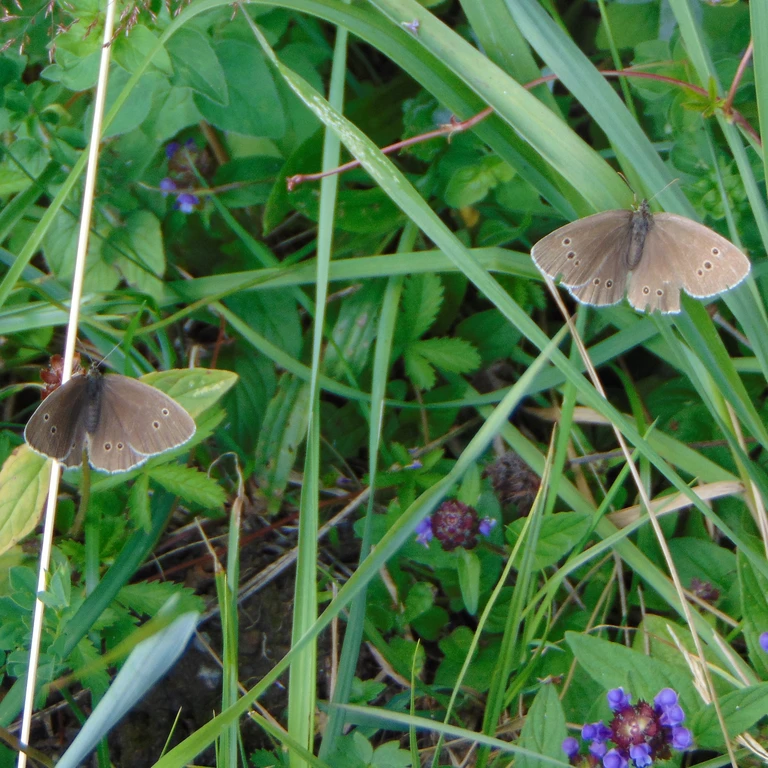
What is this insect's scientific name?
Aphantopus hyperantus
